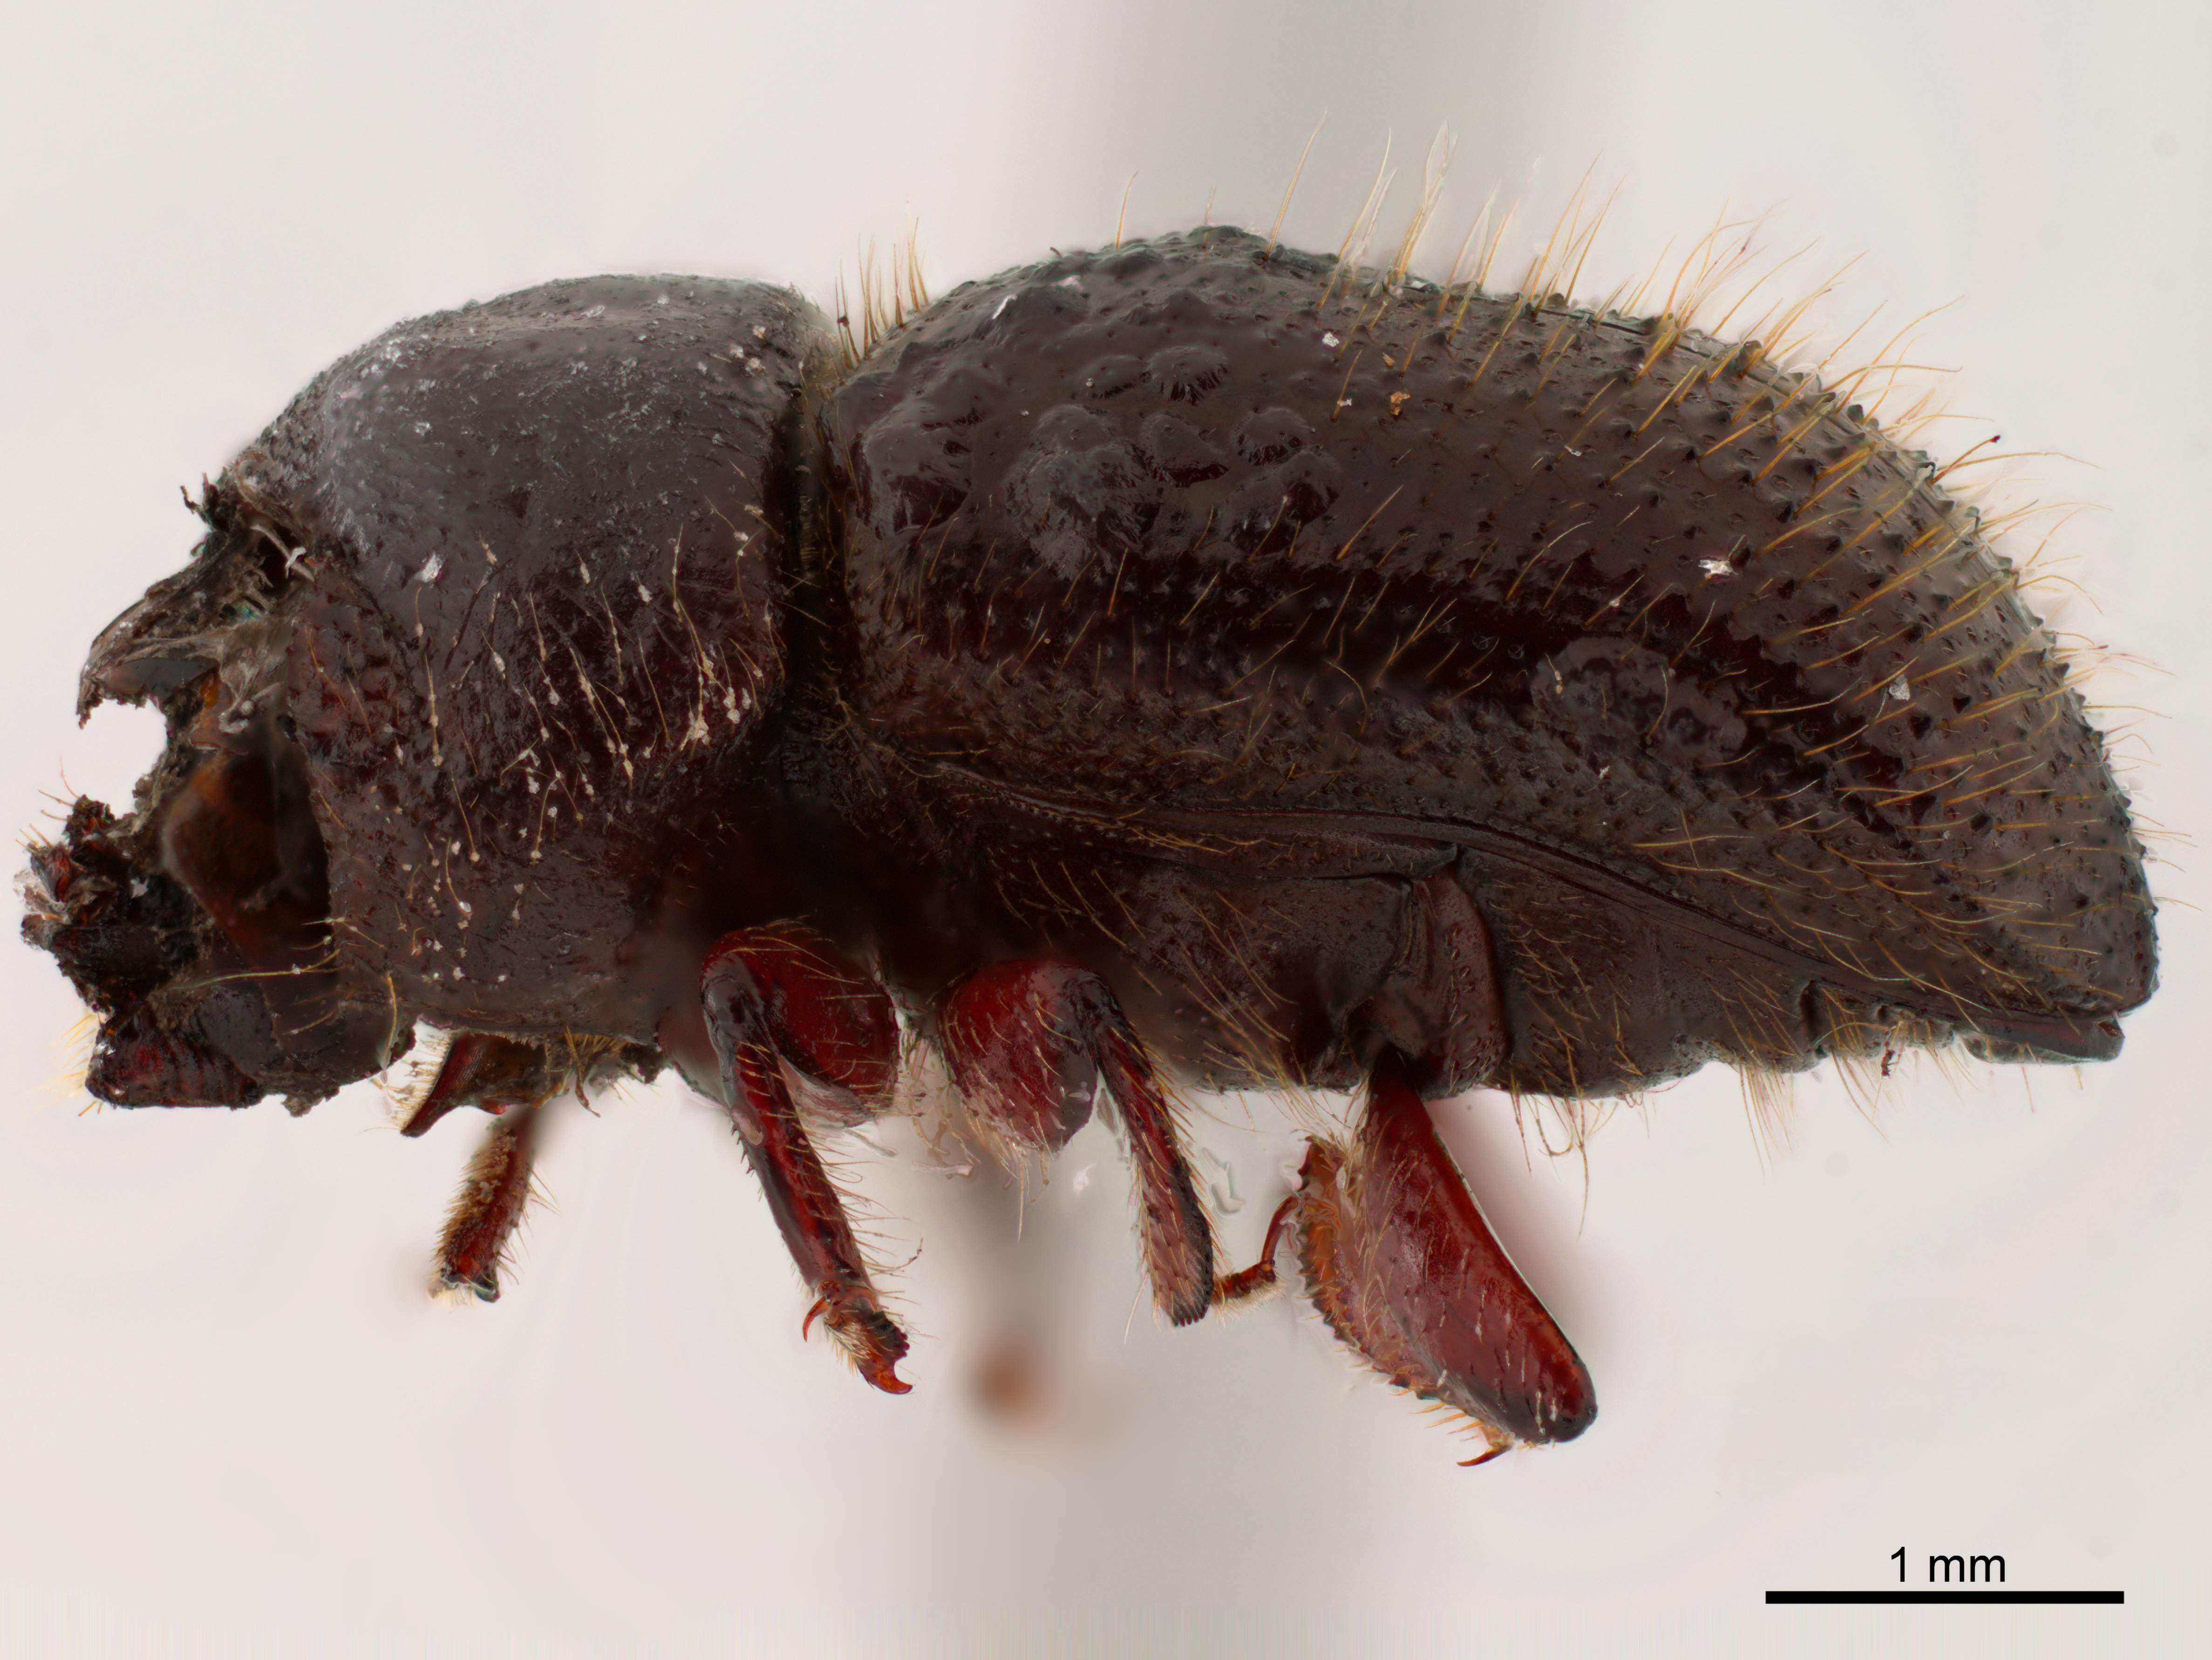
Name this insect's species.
Fortiborus pilifer
